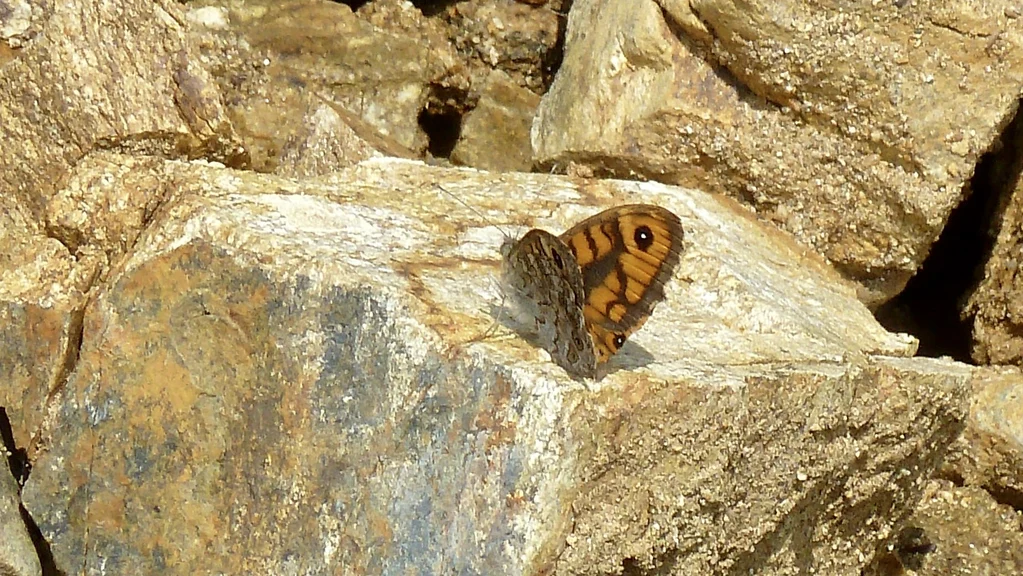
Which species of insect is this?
Lasiommata megera (also Pararge megera)
